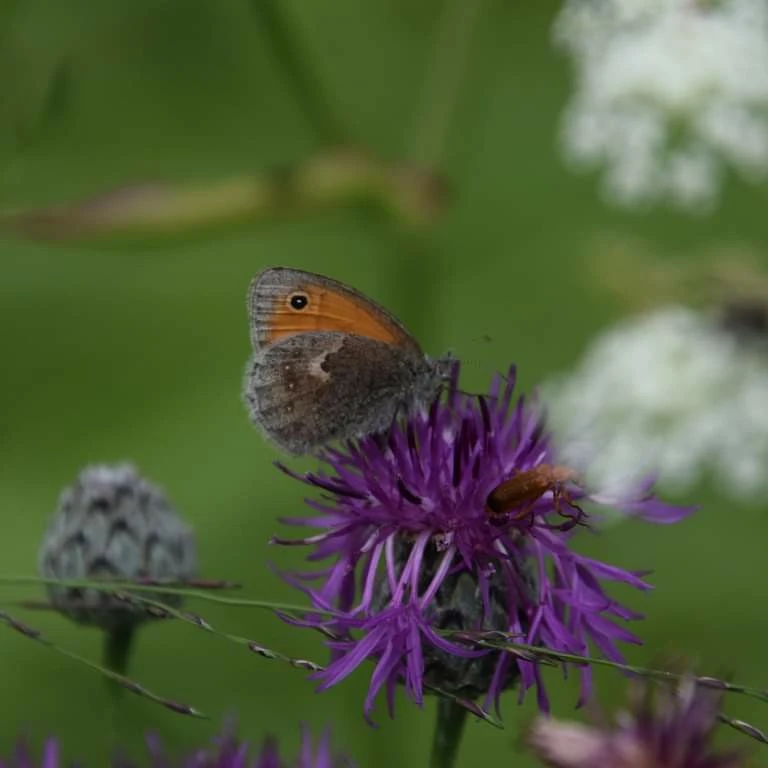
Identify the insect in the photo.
Coenonympha pamphilus
